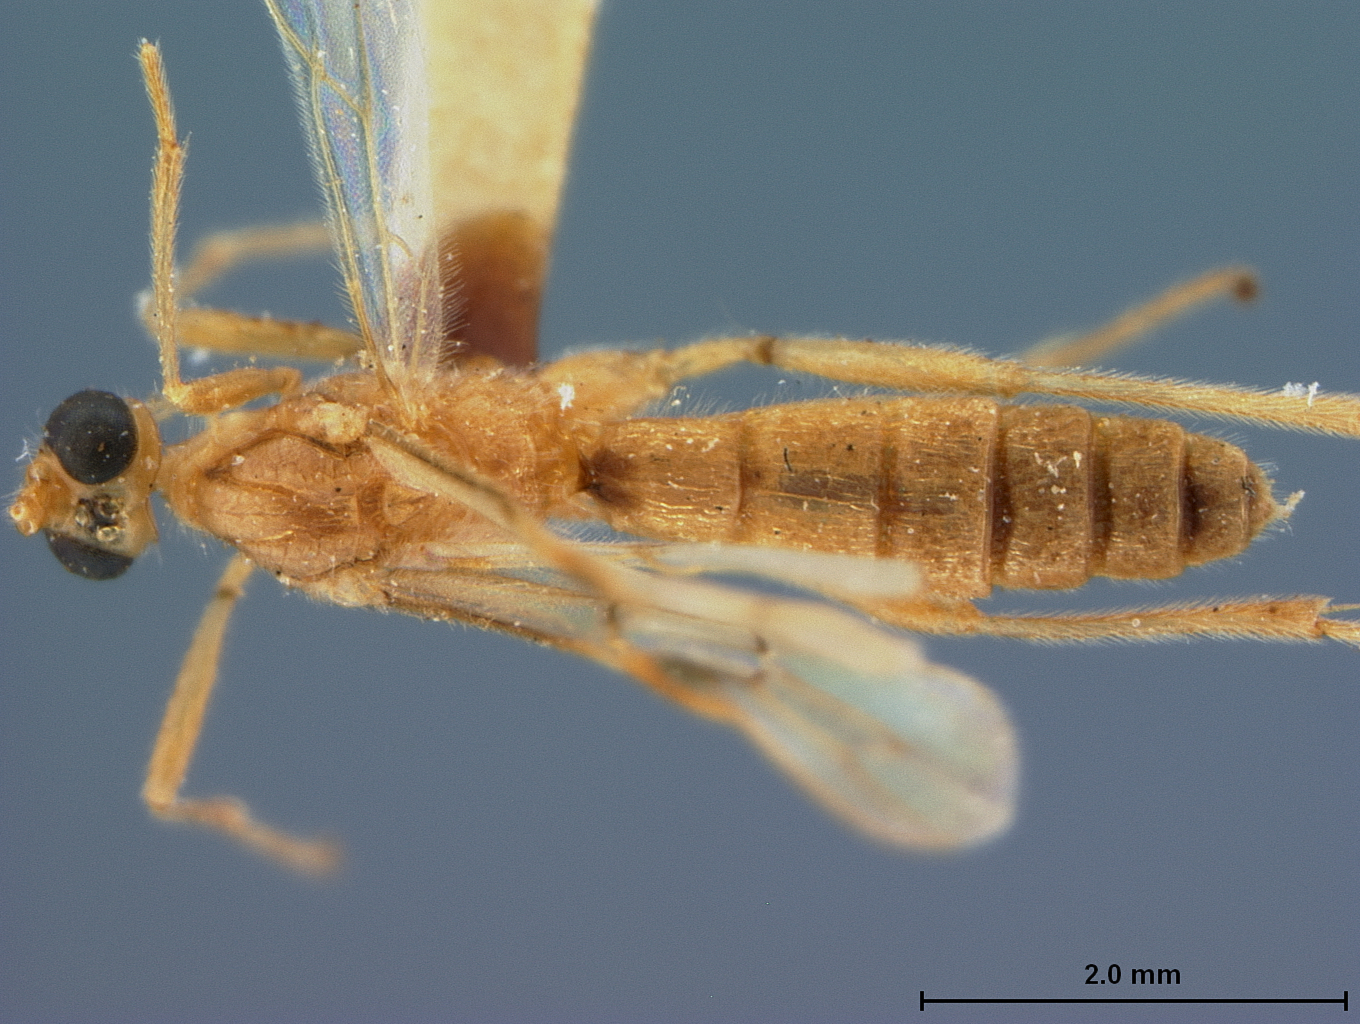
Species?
Rhogas palavanicus
